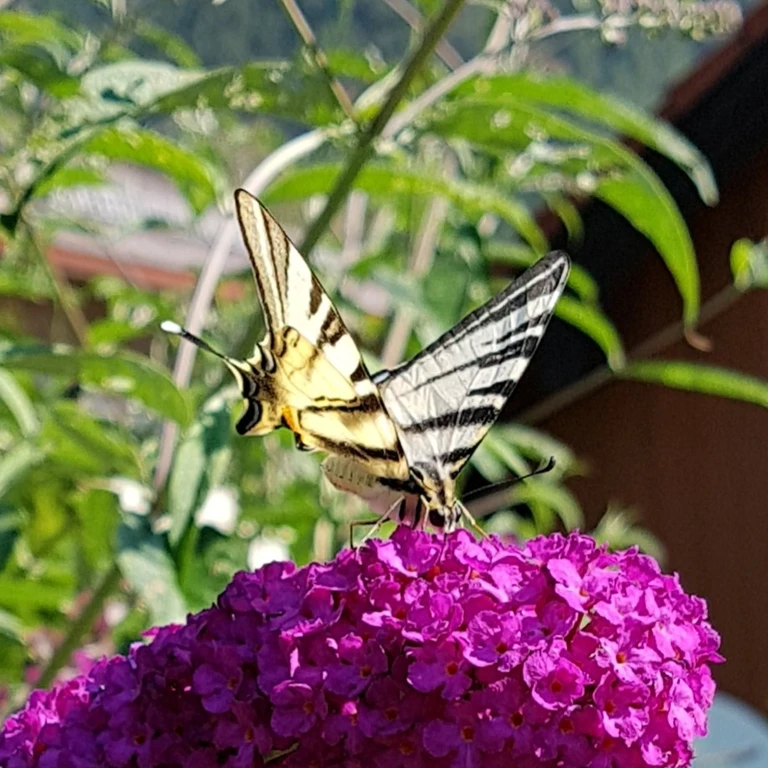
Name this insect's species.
Iphiclides podalirius
